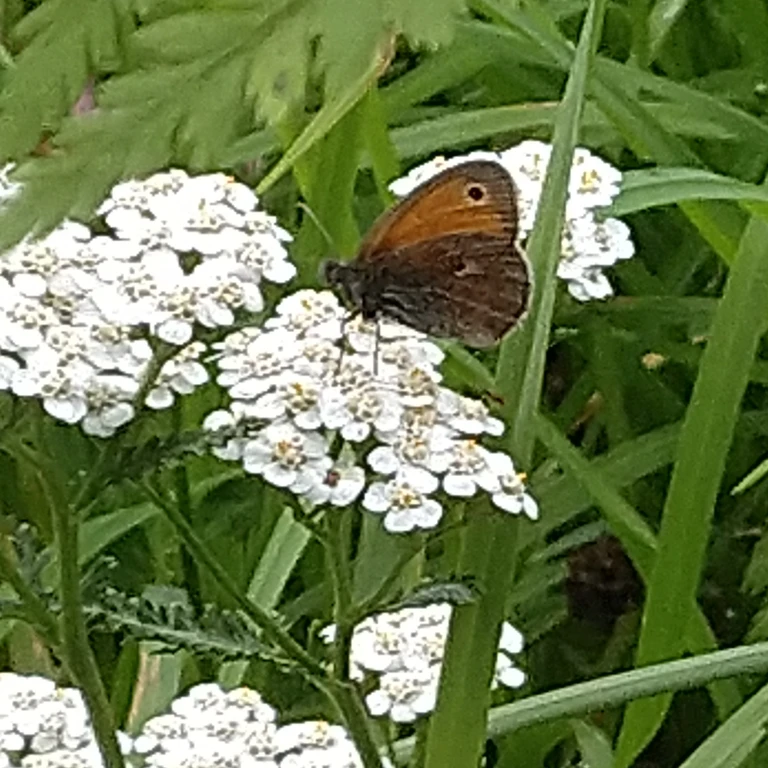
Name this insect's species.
Coenonympha pamphilus
